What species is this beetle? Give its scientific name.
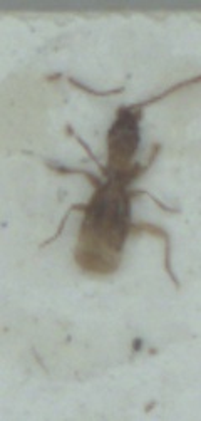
Aepopsis robinii
